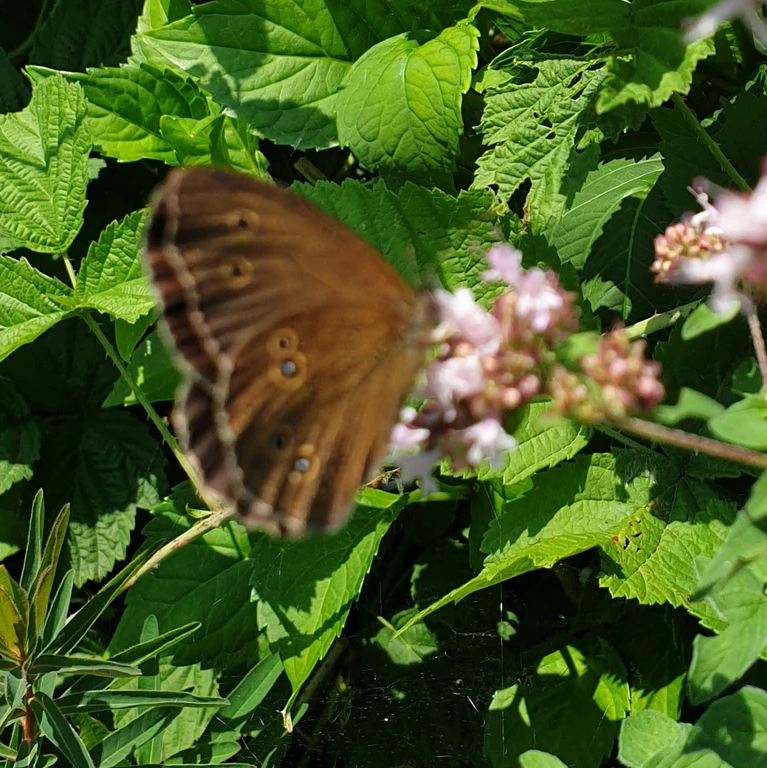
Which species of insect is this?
Aphantopus hyperantus
